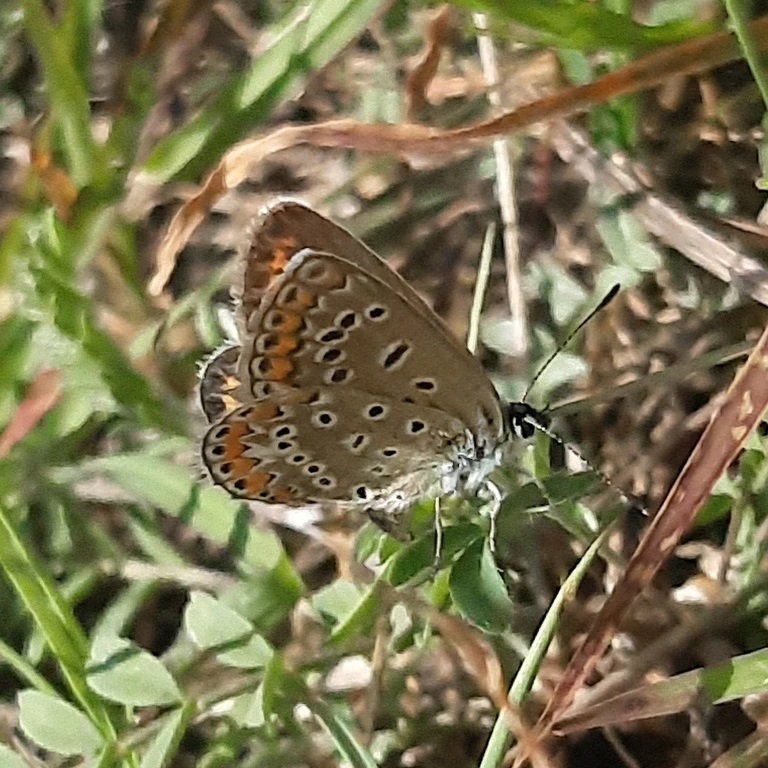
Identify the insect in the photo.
Polyommatus icarus
